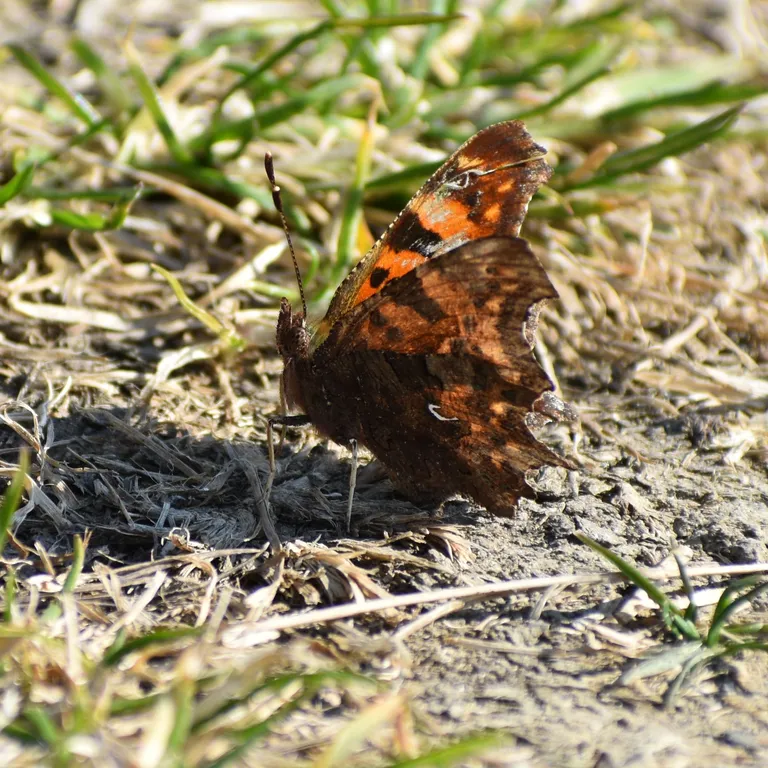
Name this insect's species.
Polygonia c-album
